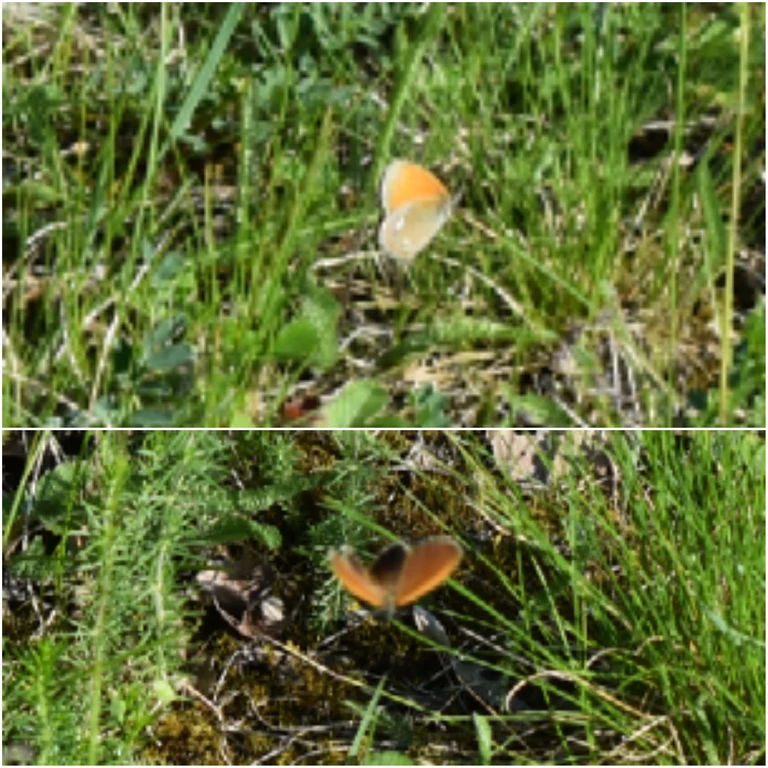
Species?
Coenonympha glycerion (also Coenonympha iphis)
